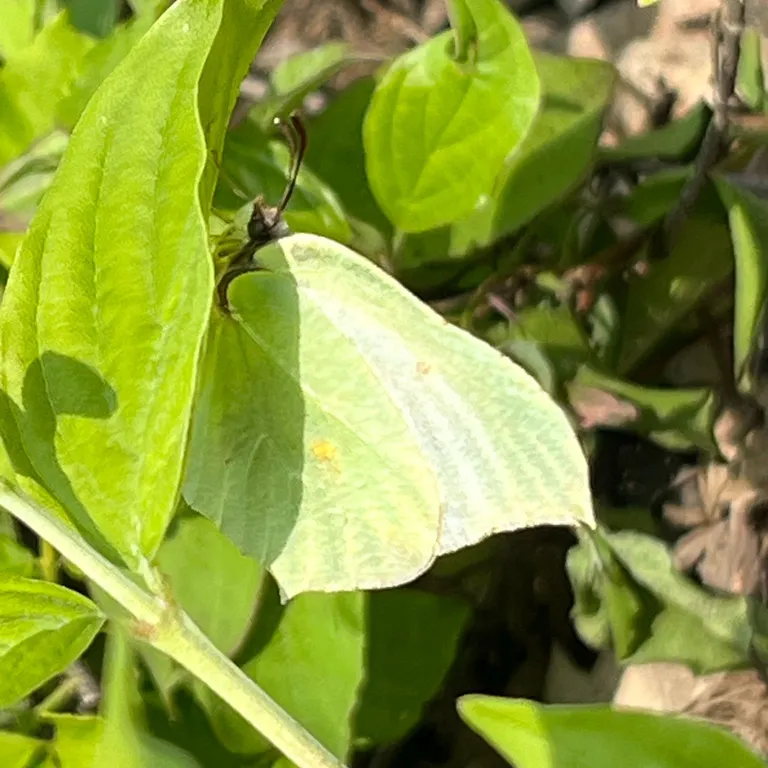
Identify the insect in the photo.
Gonepteryx rhamni
